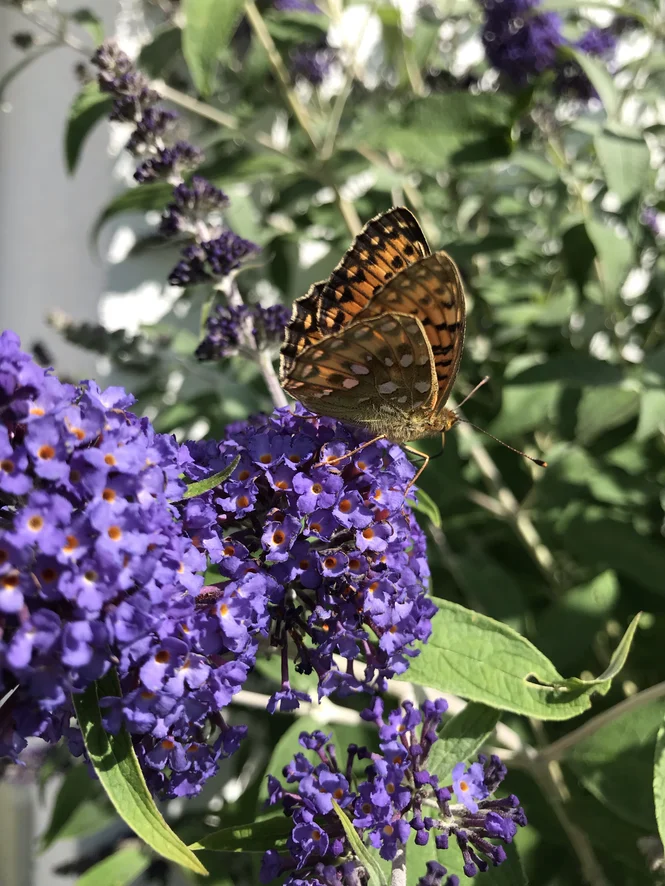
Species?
Speyeria aglaja
